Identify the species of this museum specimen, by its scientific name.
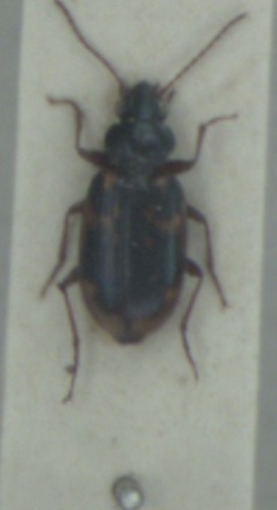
Bembidion varium
